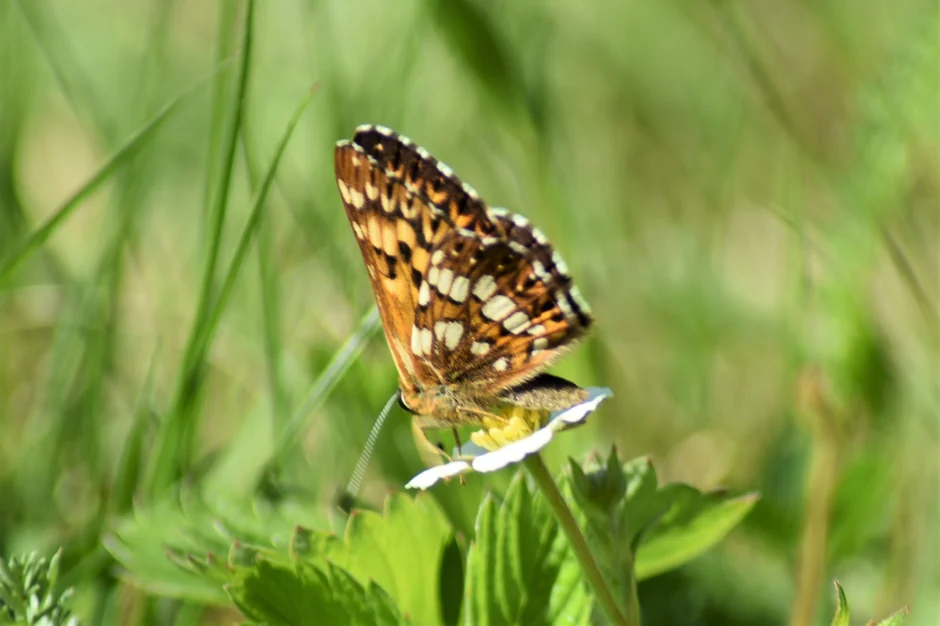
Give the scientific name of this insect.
Hamearis lucina
